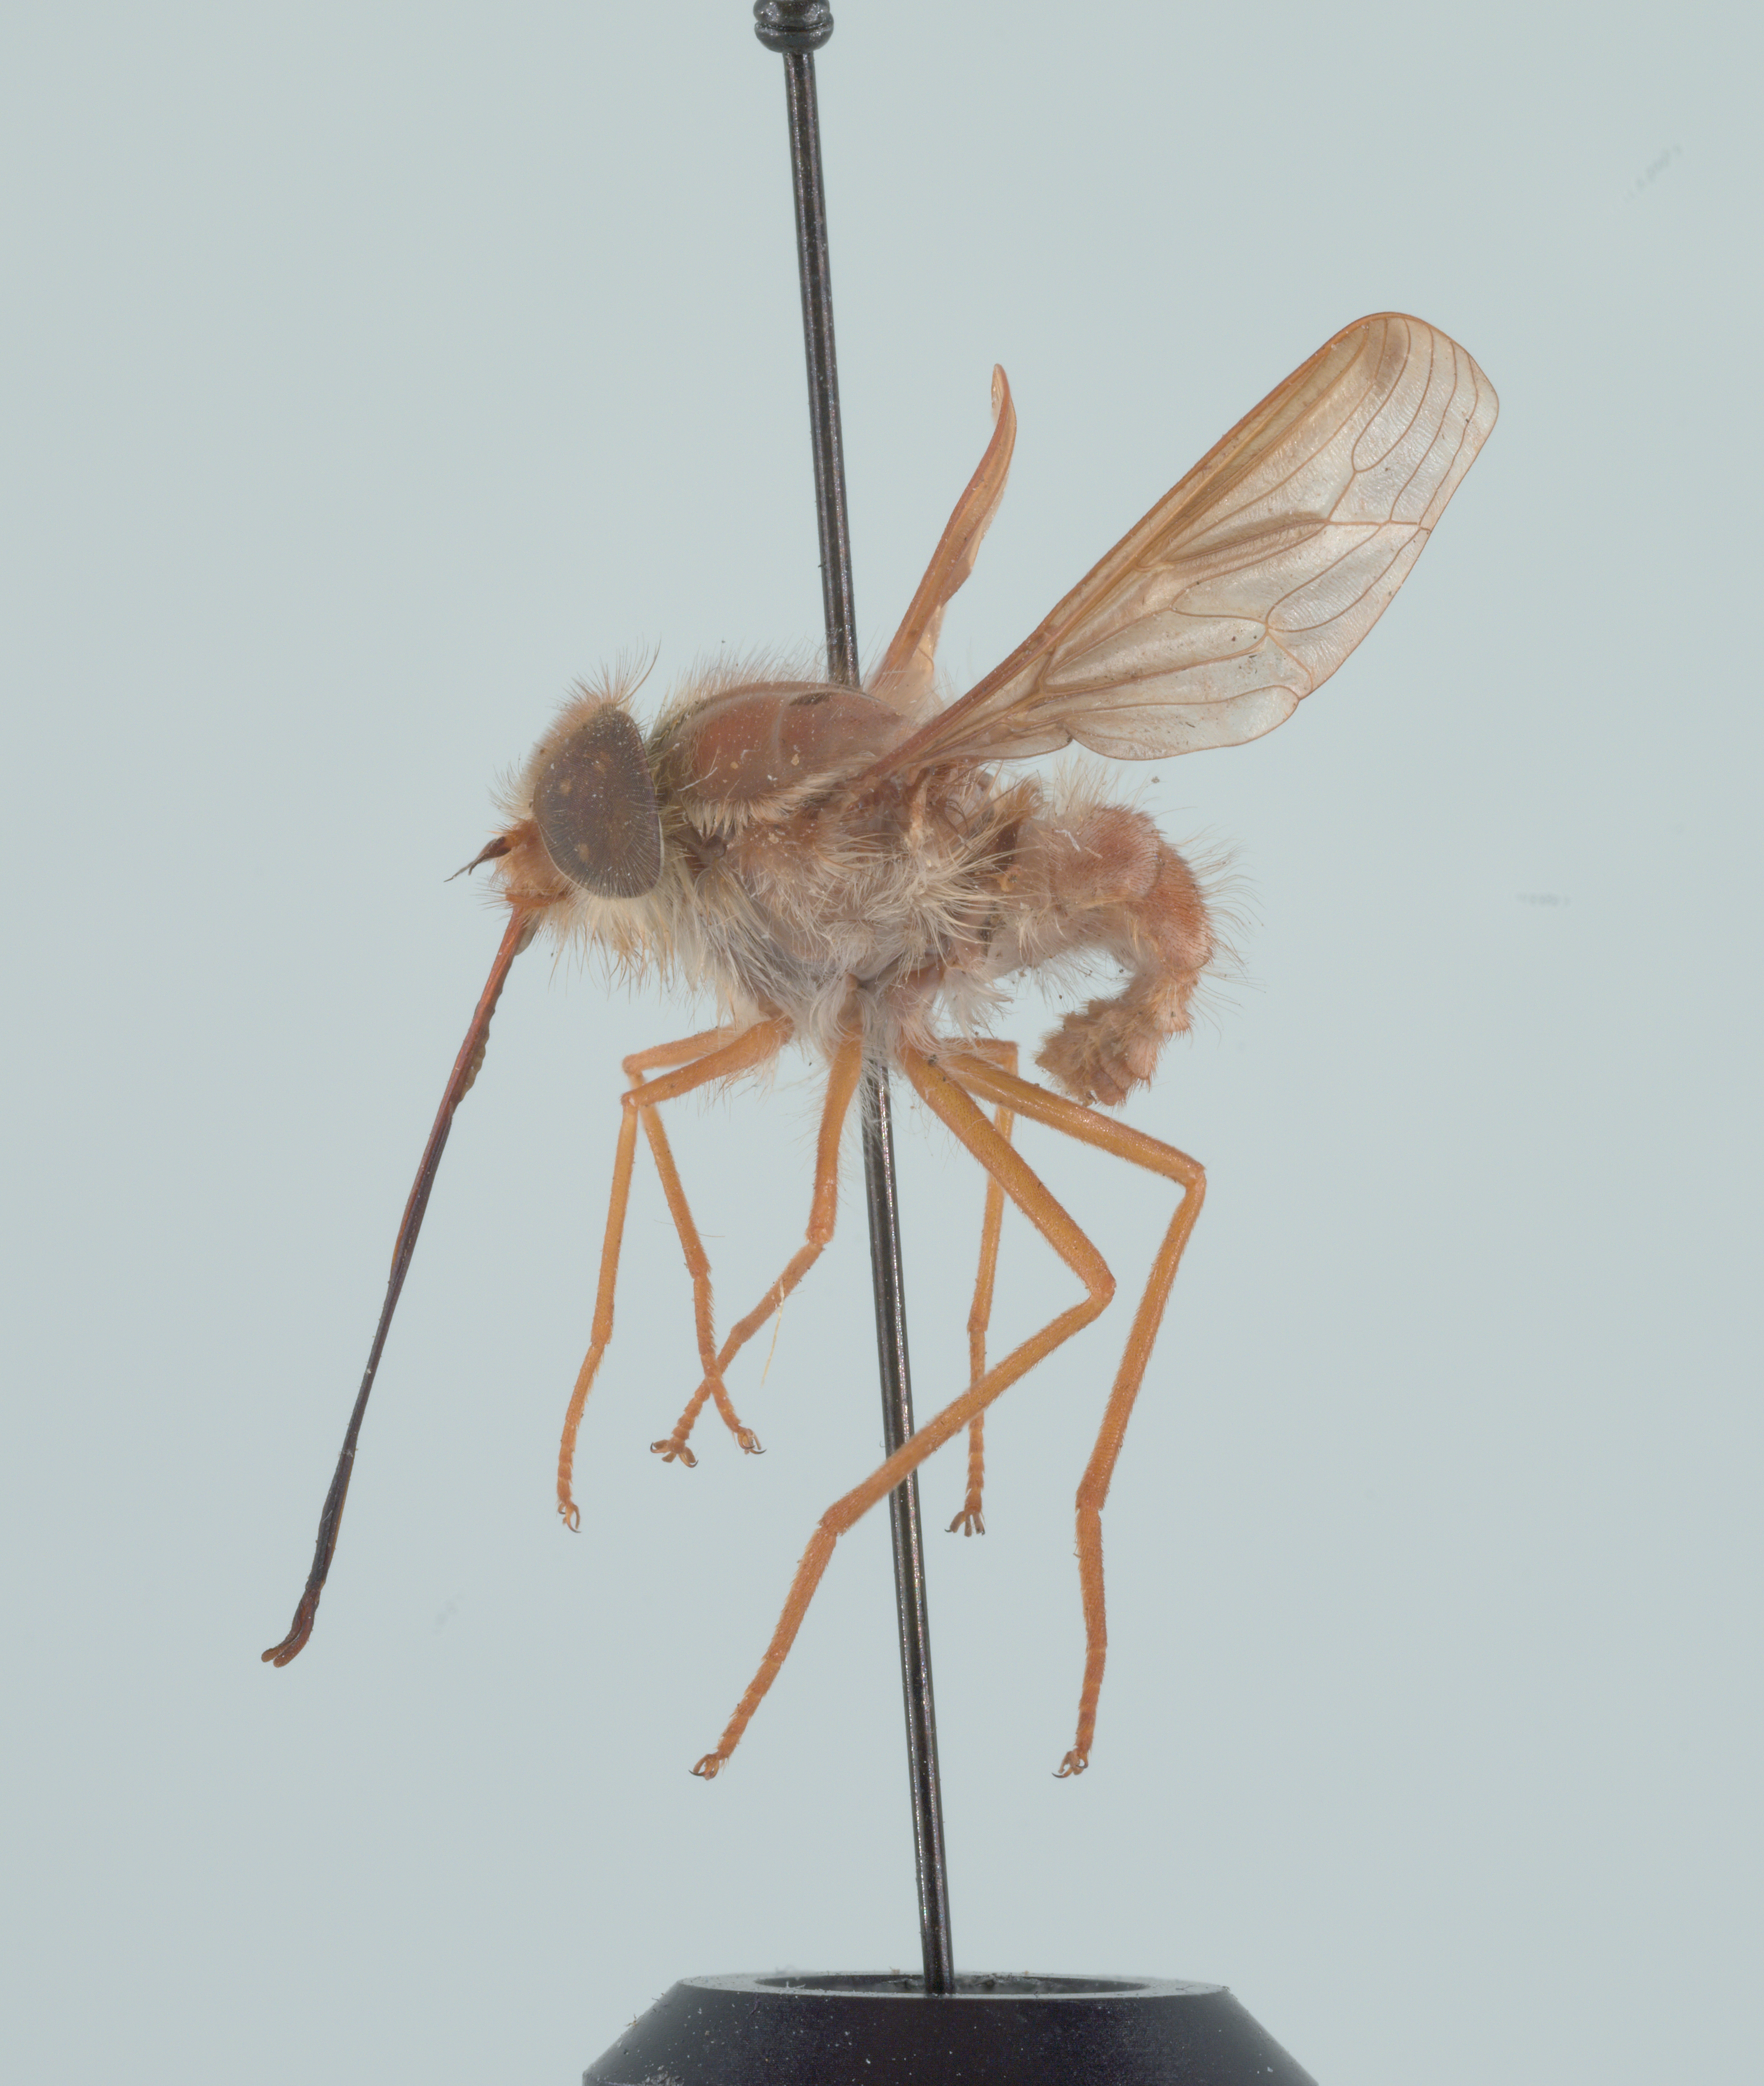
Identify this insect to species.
Hirmoneura nubipennis (also Trichophthalma nubipennis)
